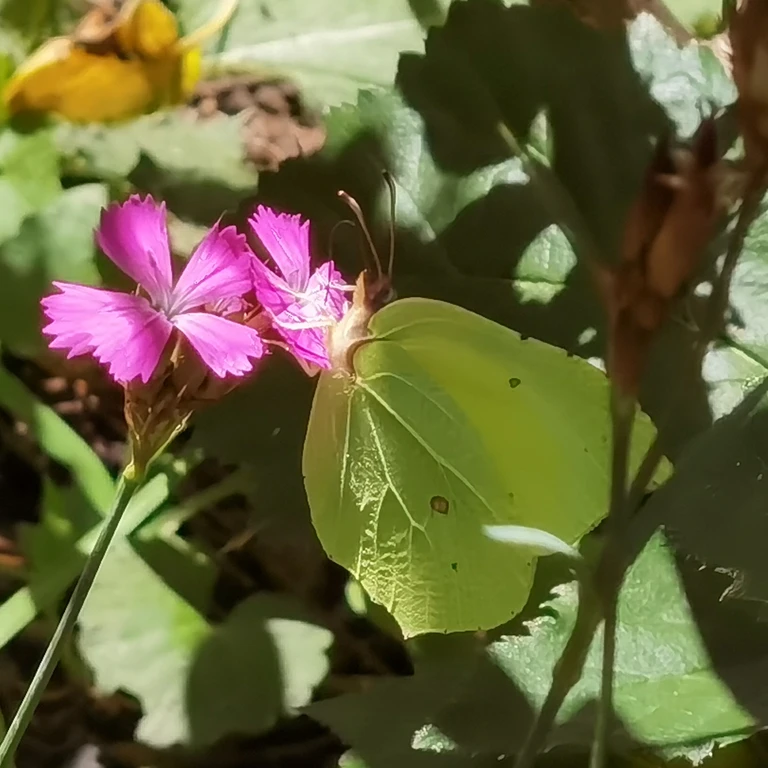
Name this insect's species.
Gonepteryx rhamni
